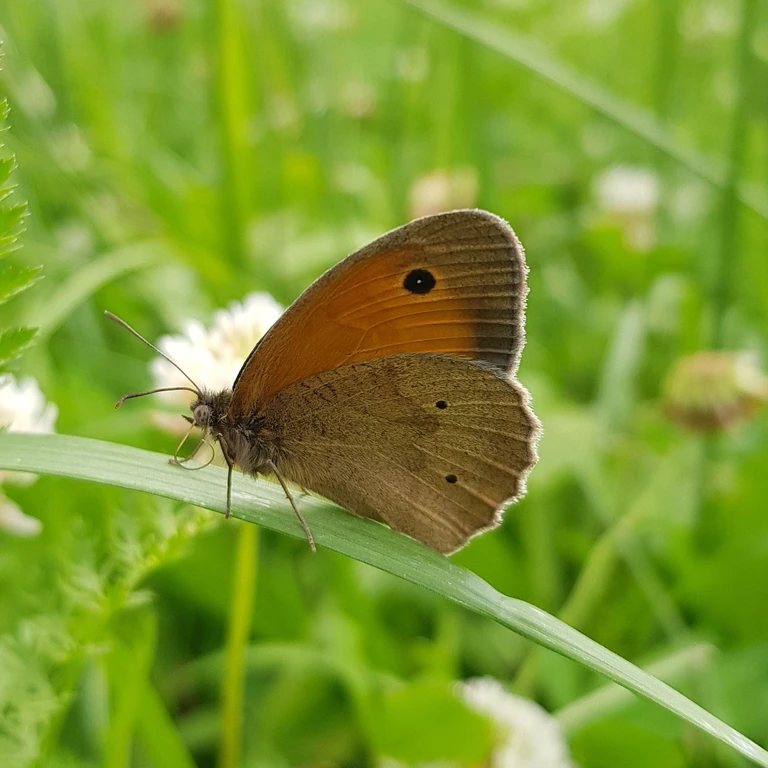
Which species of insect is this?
Maniola jurtina
